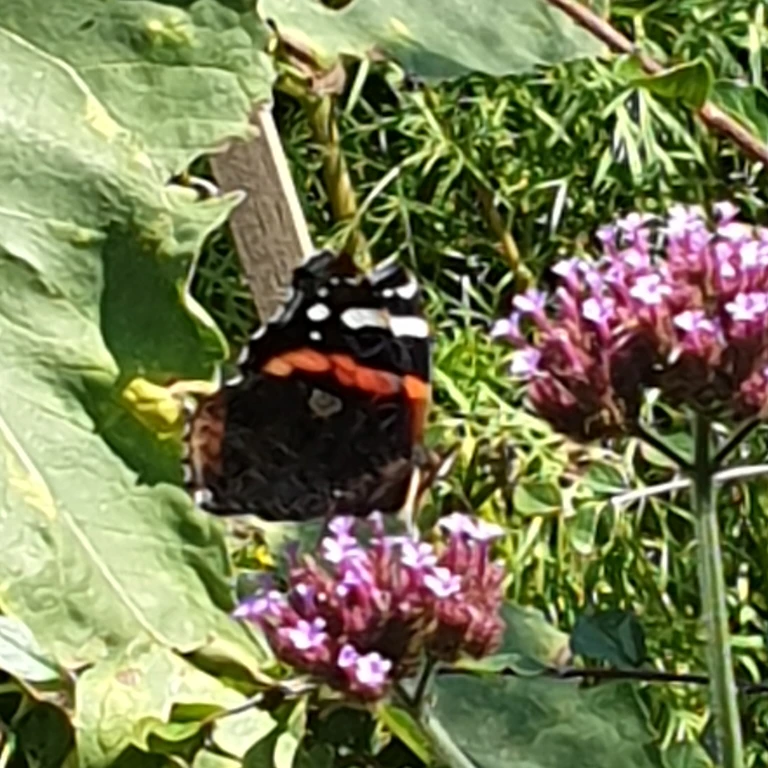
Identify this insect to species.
Vanessa atalanta
